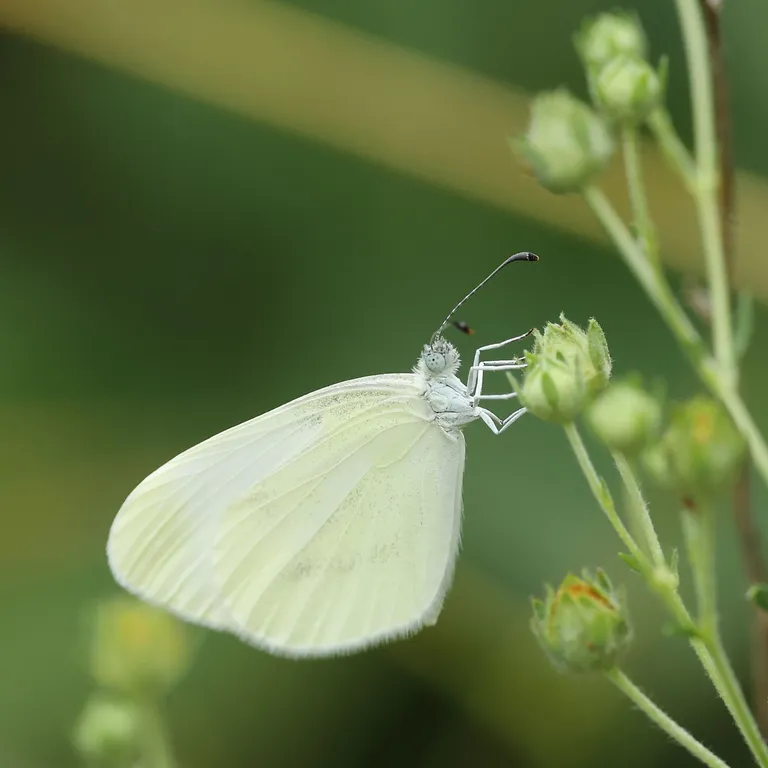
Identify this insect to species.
Leptidea sinapis/juvernica
